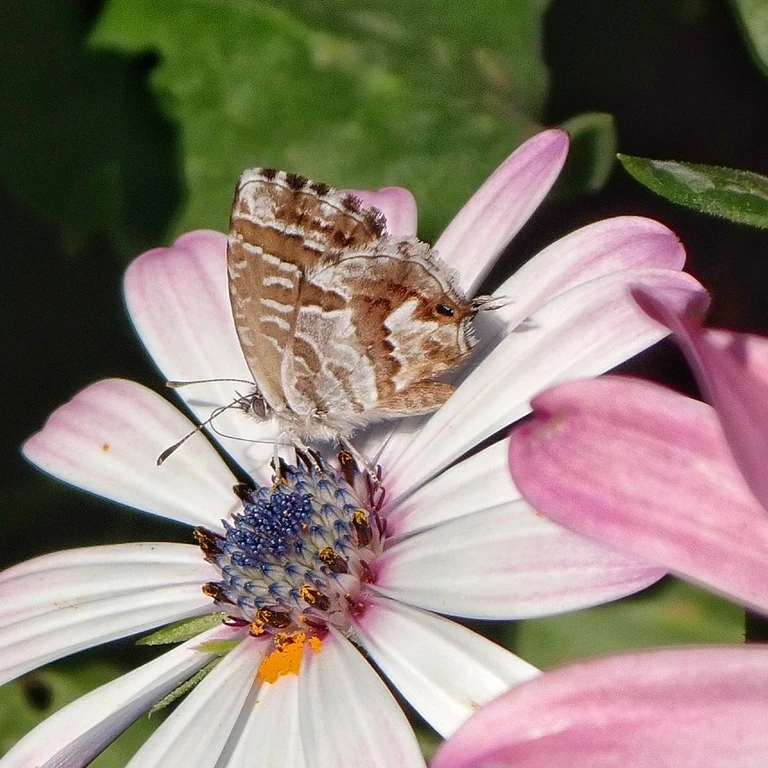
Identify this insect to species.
Cacyreus marshalli
